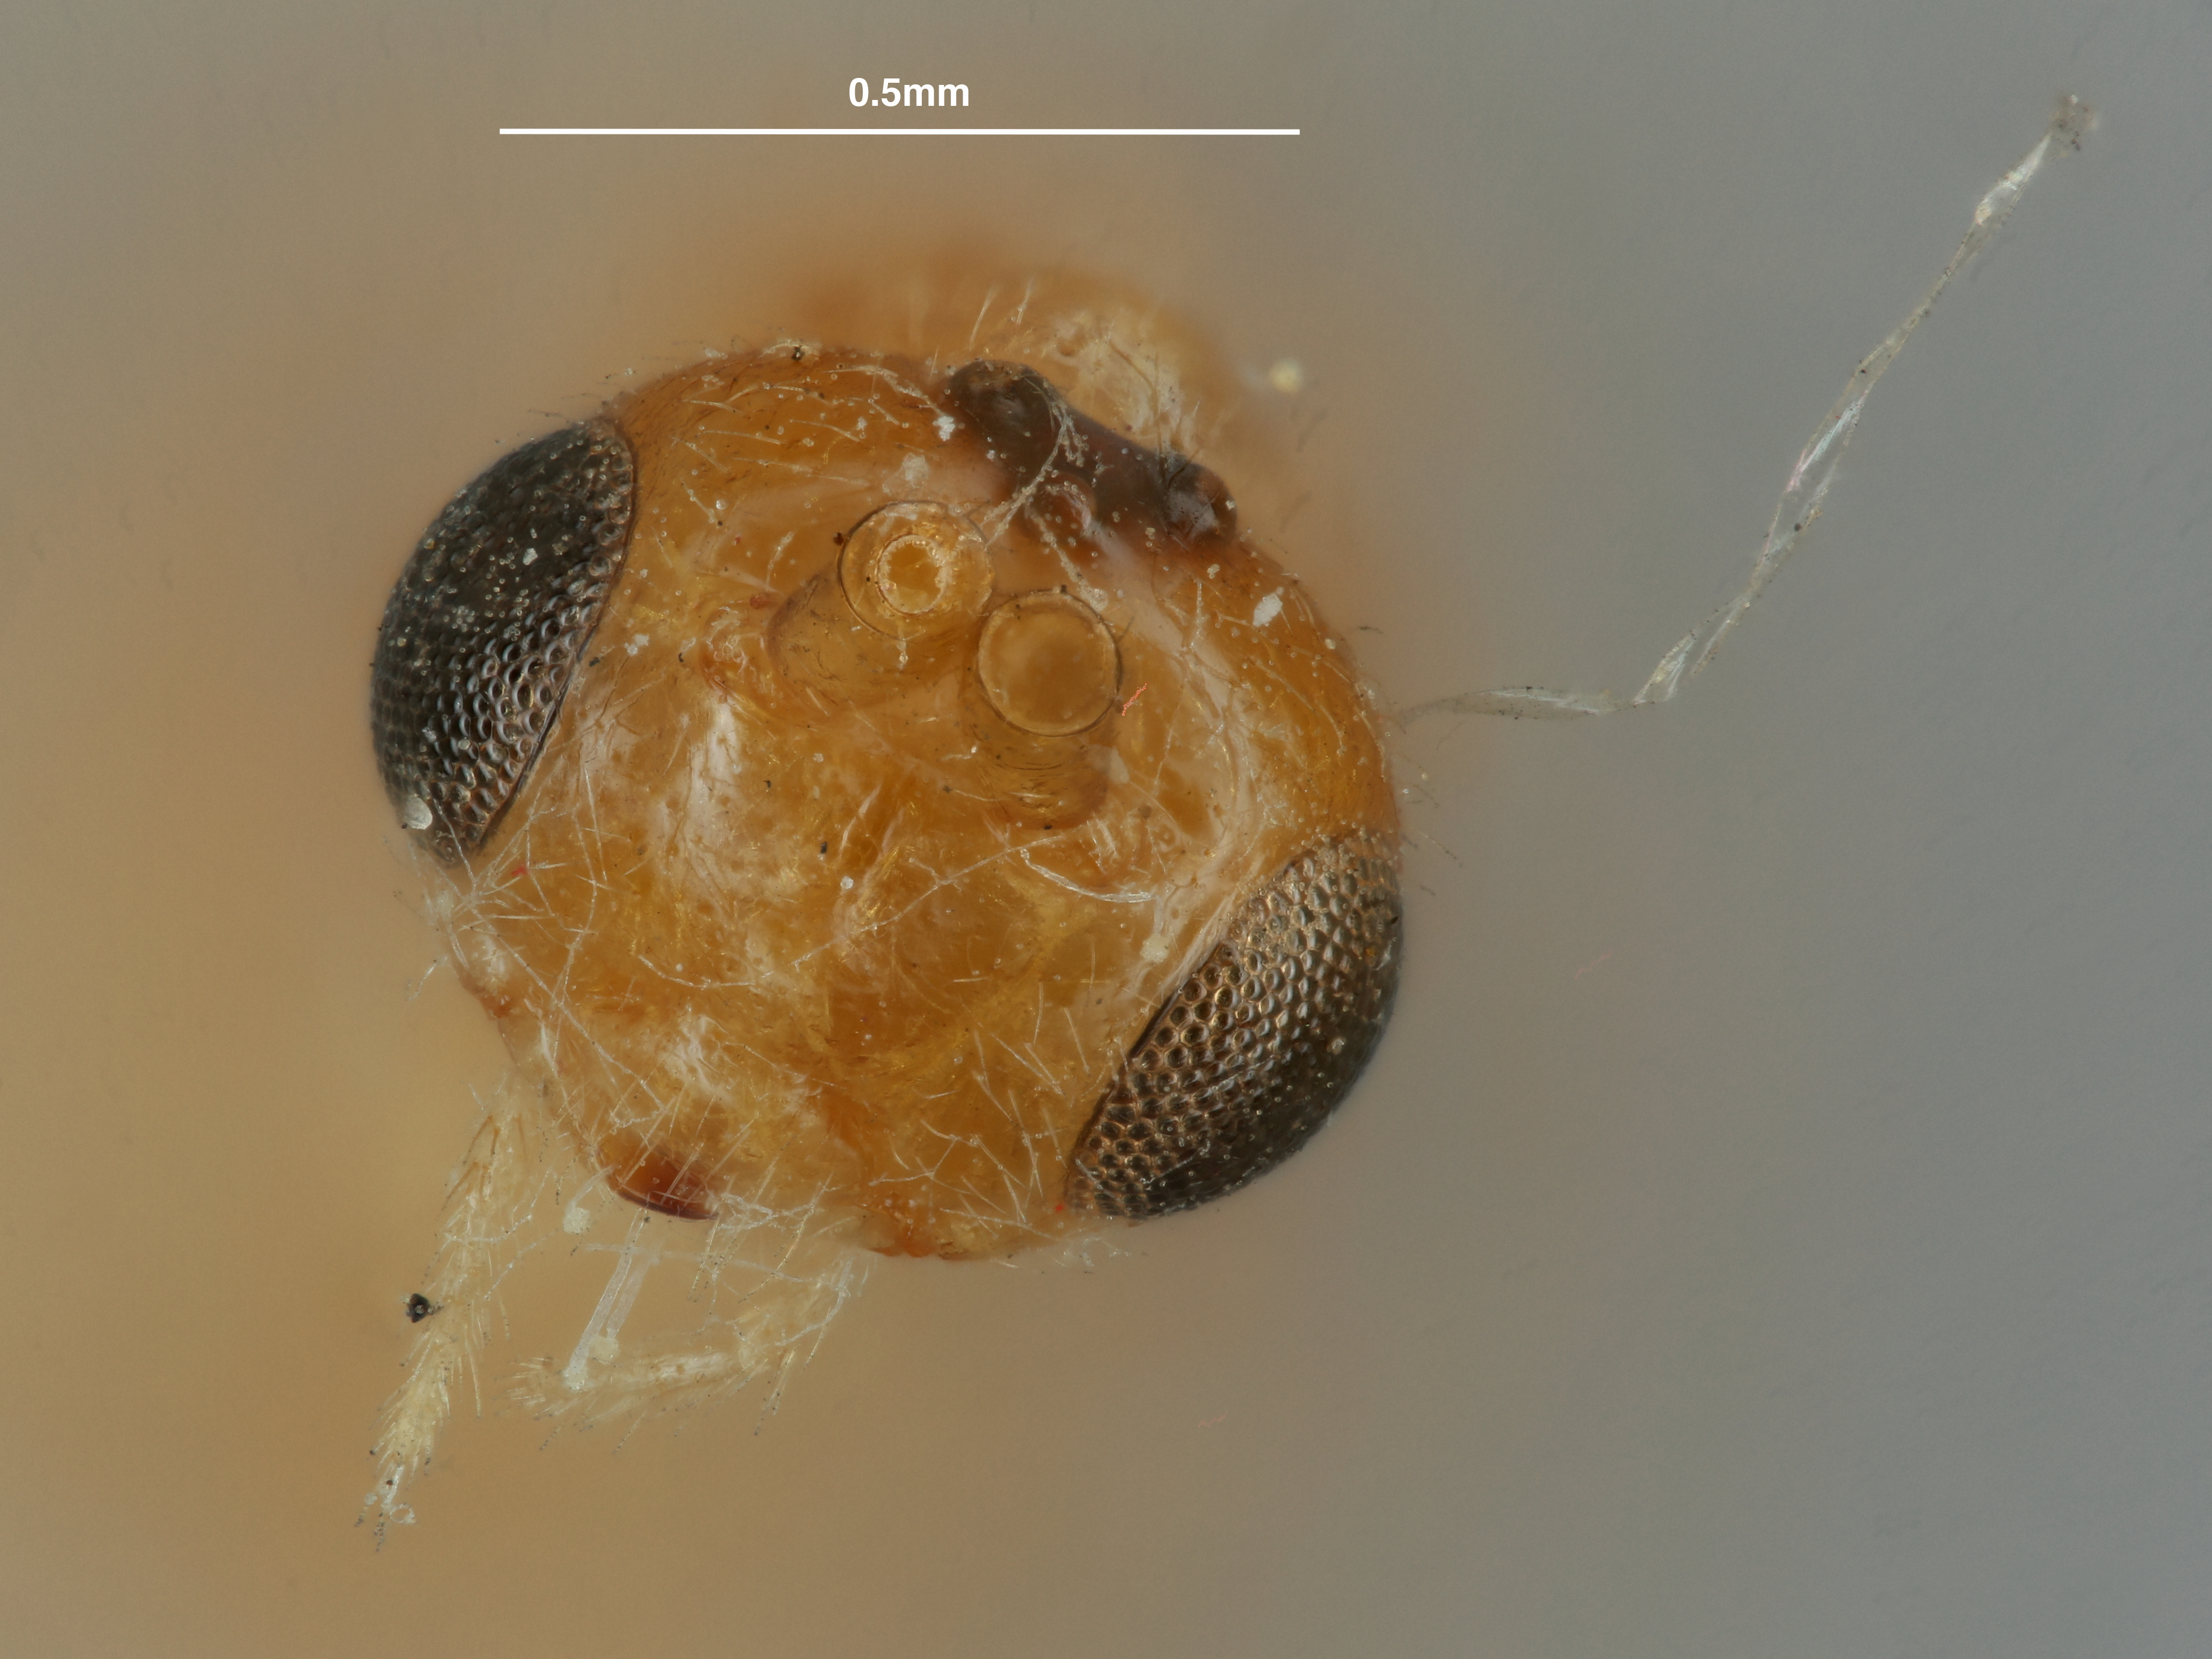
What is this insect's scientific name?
Macrocentrus nicevillei
